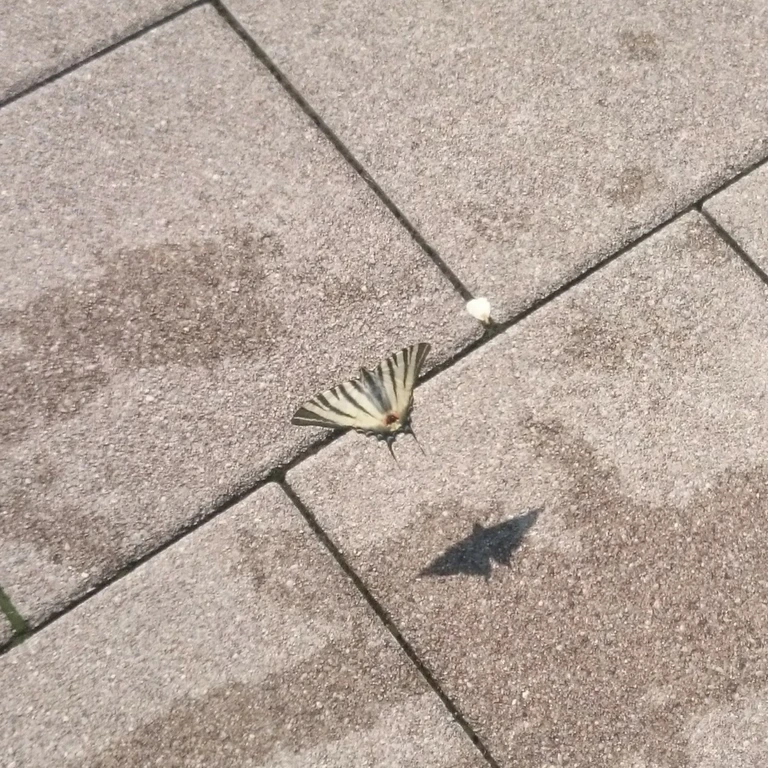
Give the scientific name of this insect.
Iphiclides podalirius
